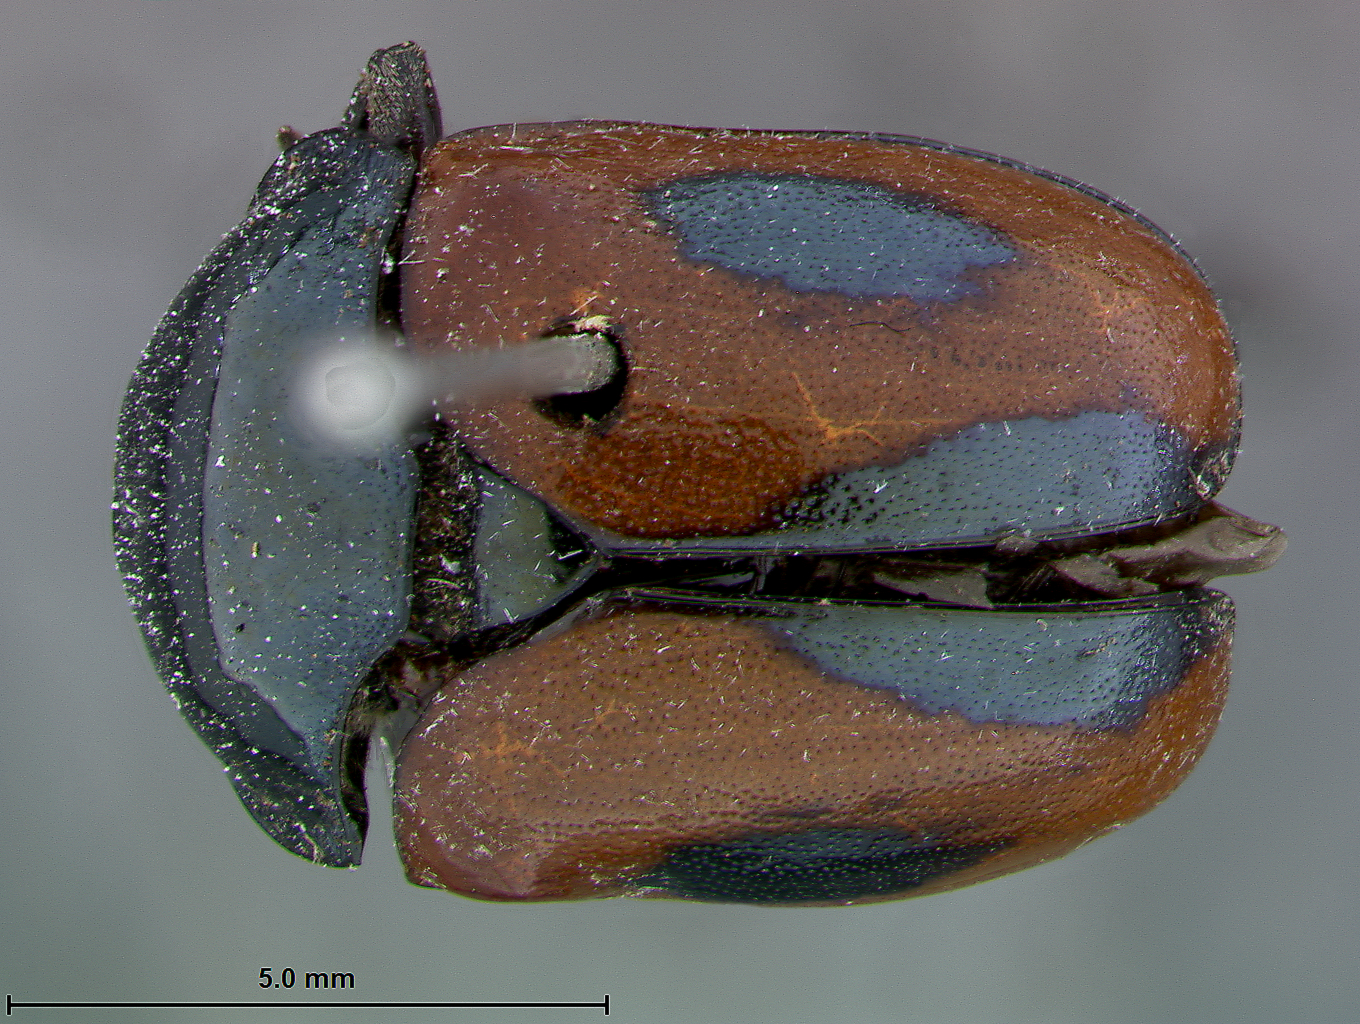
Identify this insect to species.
Stereoma anchoralis
